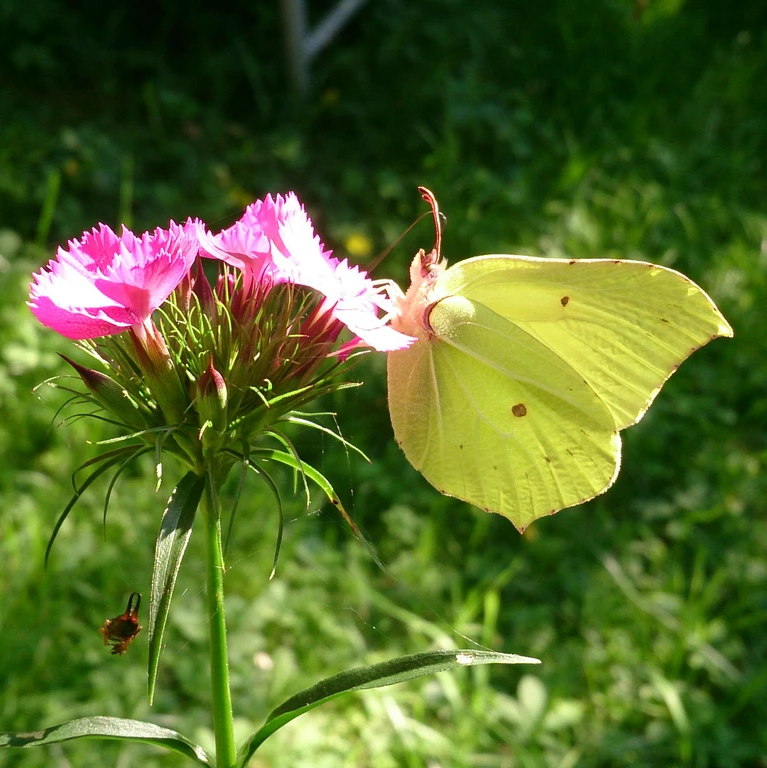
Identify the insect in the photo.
Gonepteryx rhamni
